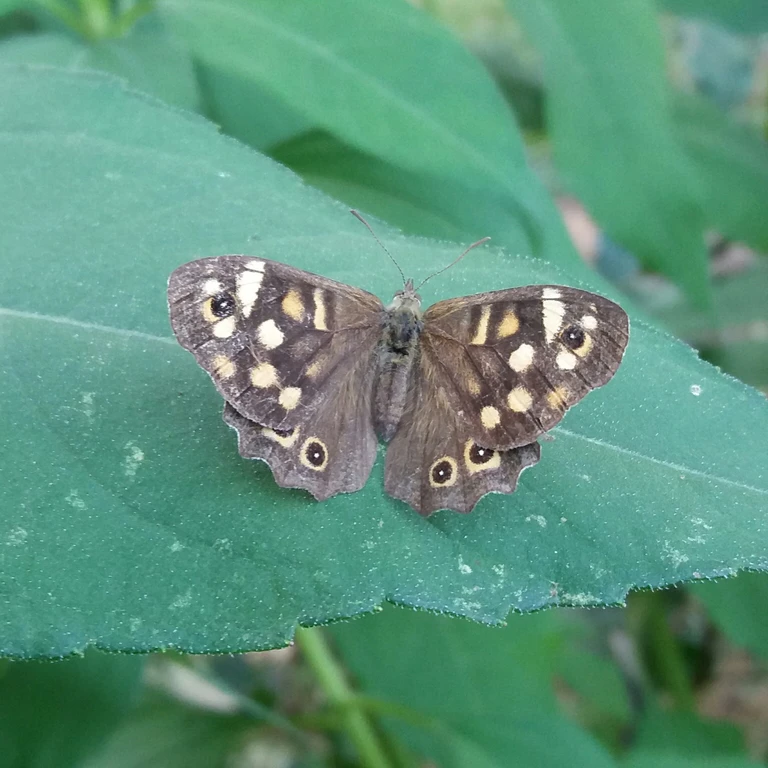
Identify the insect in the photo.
Pararge aegeria
